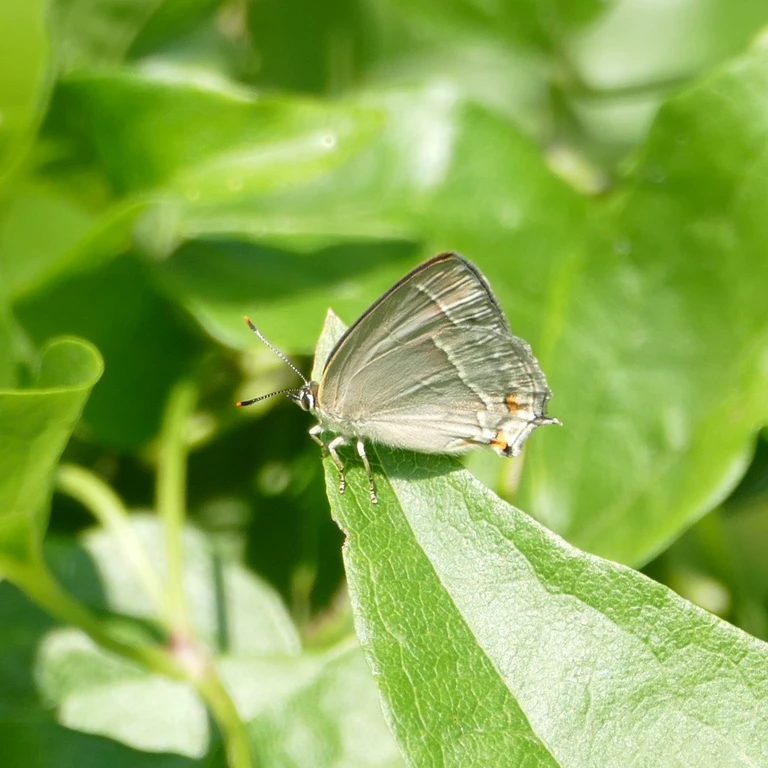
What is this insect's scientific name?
Favonius quercus (also Quercusia quercus)
